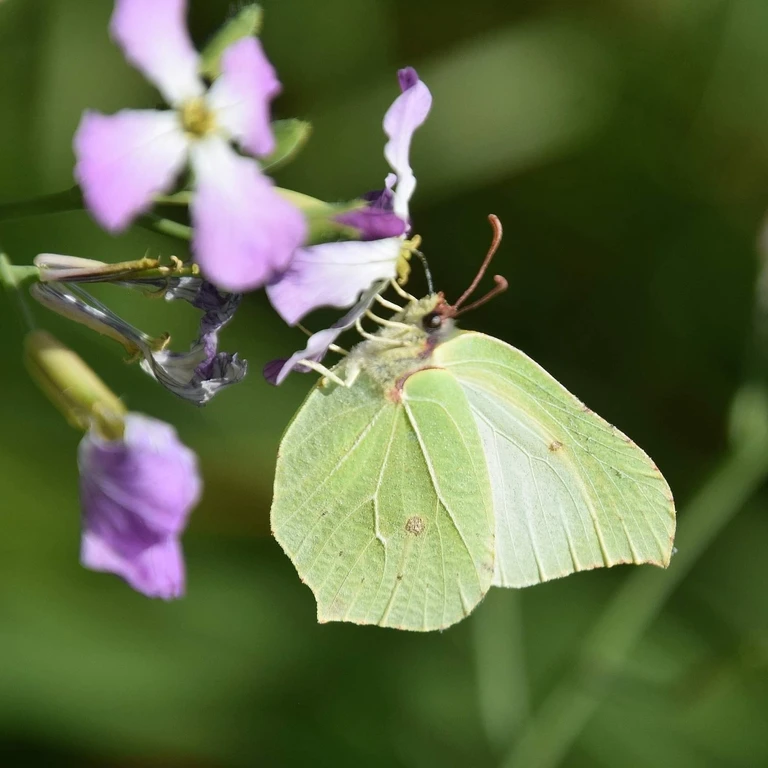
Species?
Gonepteryx rhamni
